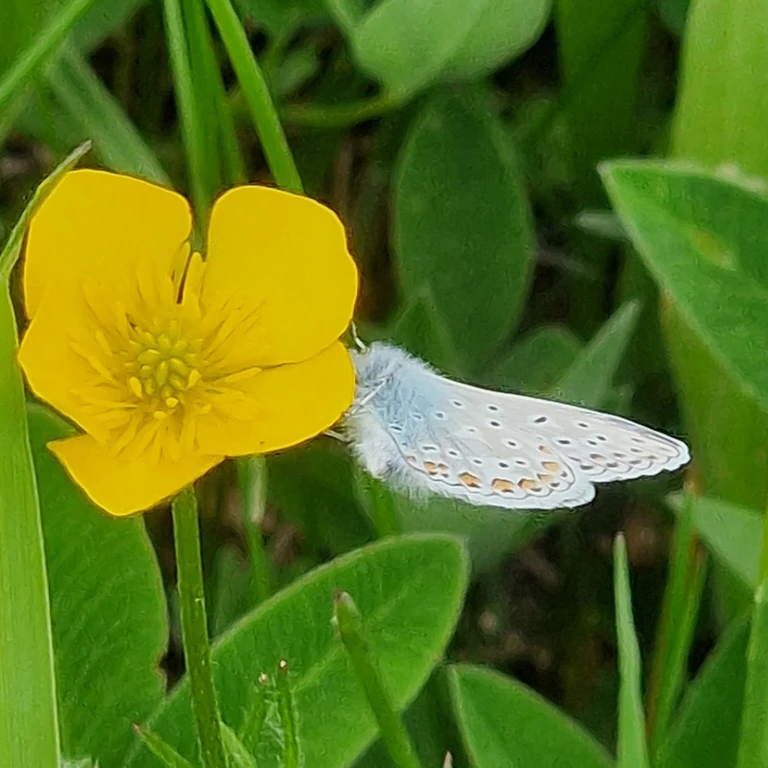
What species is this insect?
Polyommatus icarus
